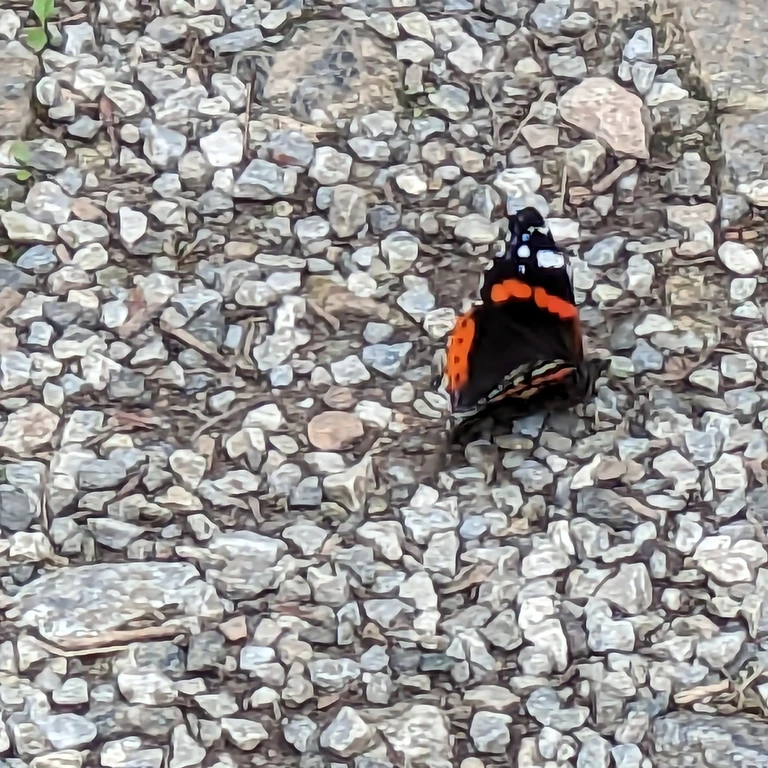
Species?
Vanessa atalanta
